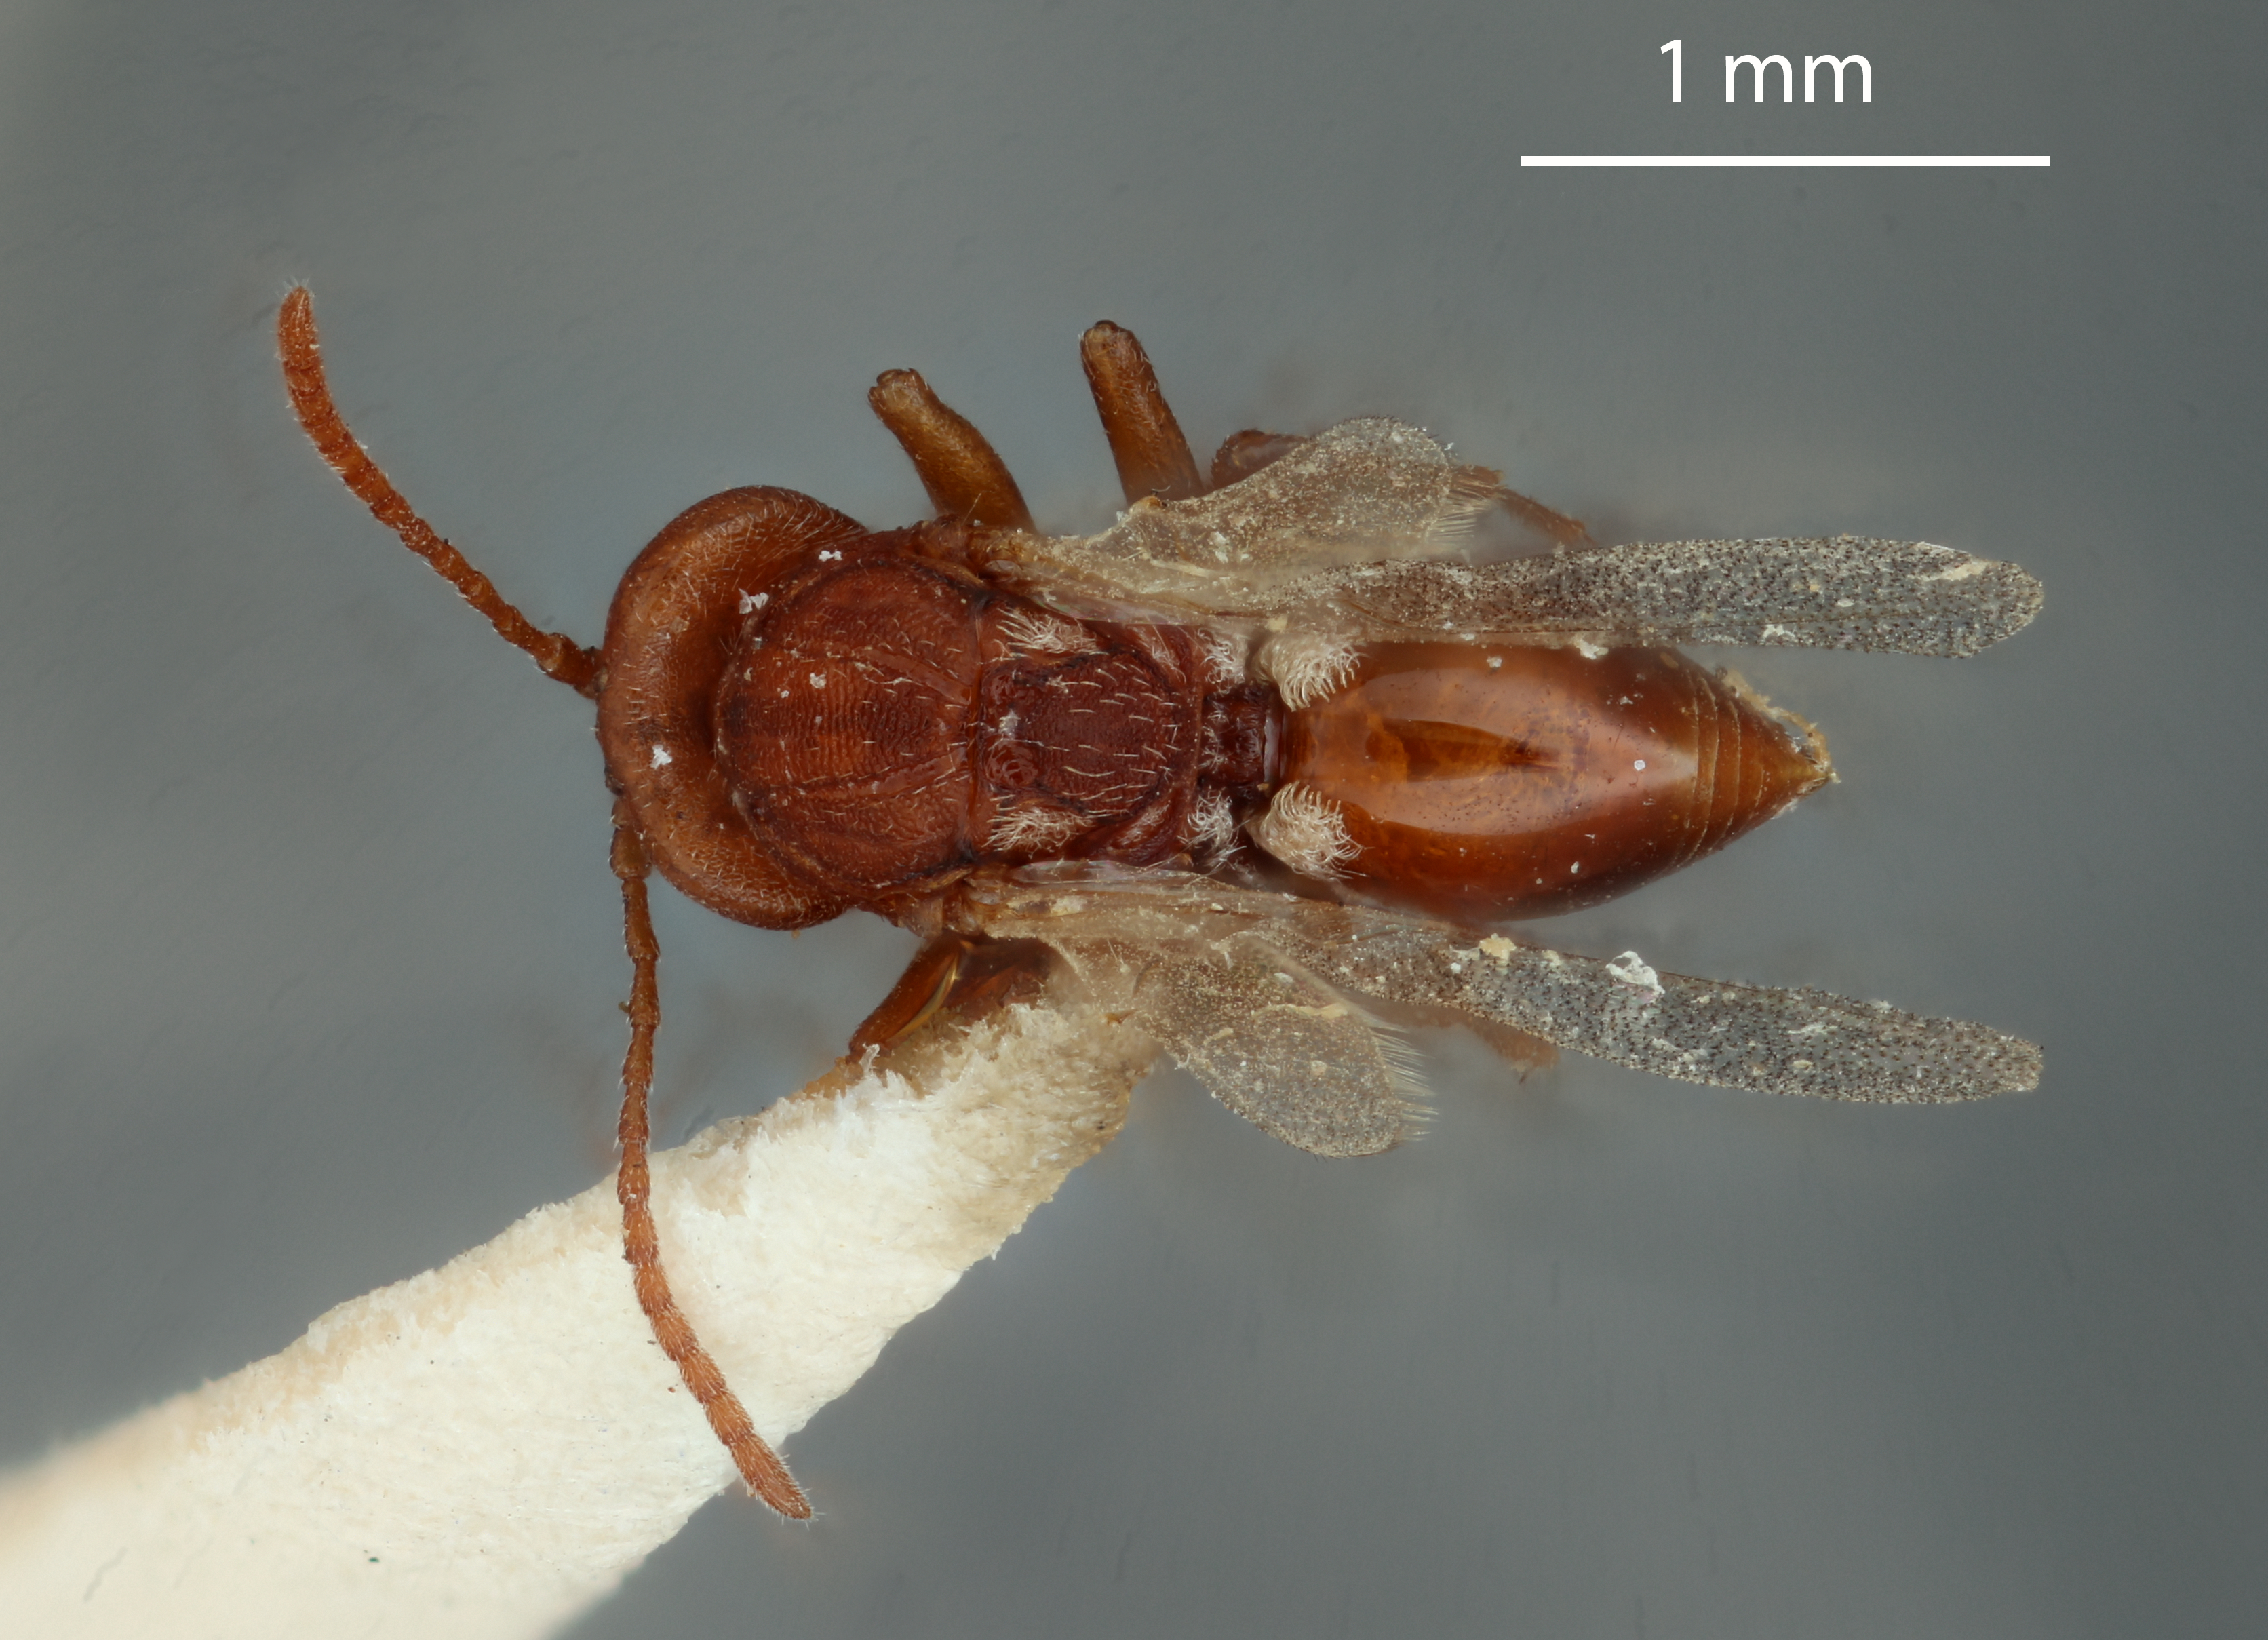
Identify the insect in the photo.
Eumayria herberti
